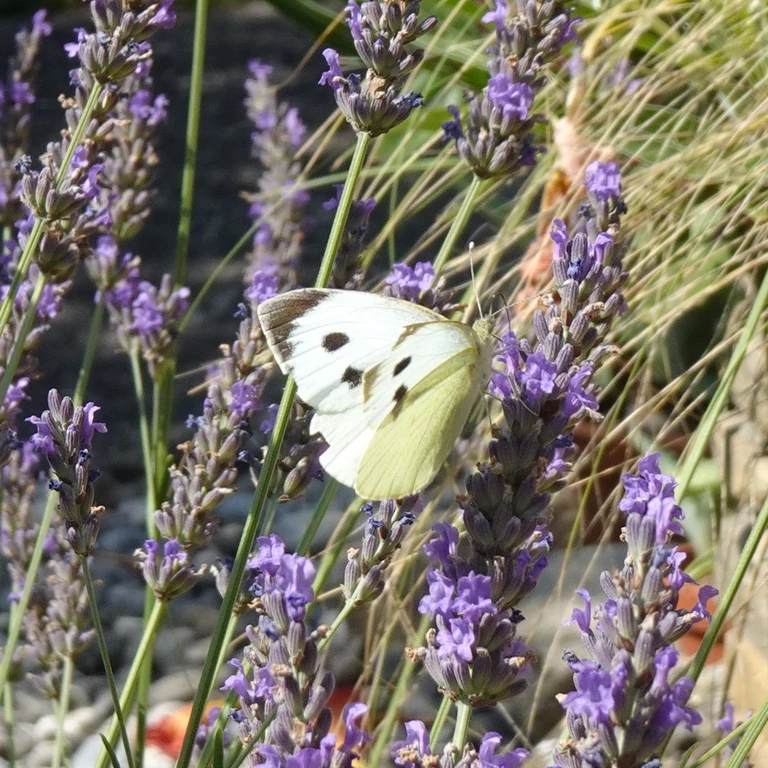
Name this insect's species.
Pieris brassicae
